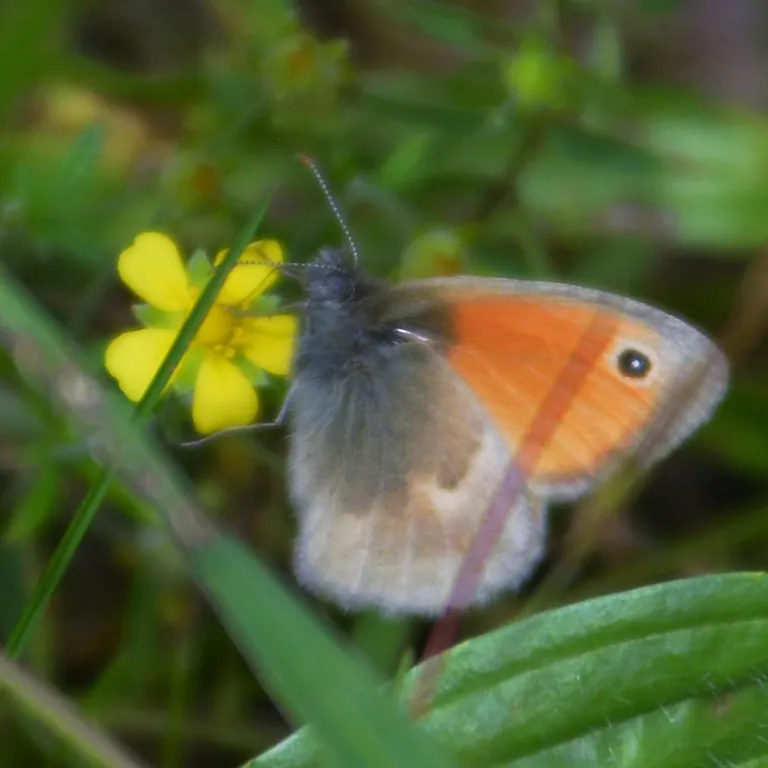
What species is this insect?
Coenonympha pamphilus
